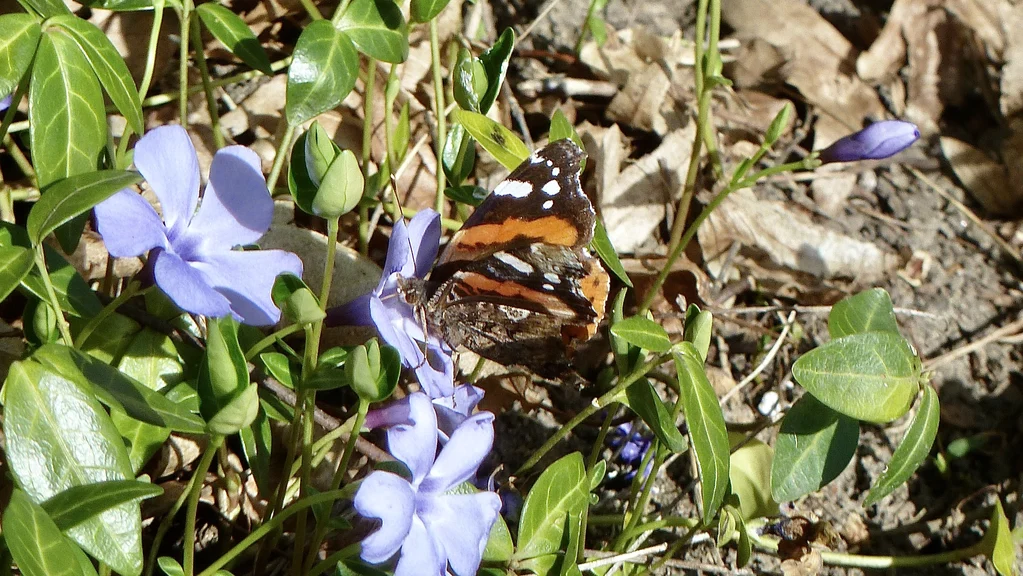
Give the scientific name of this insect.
Vanessa atalanta
